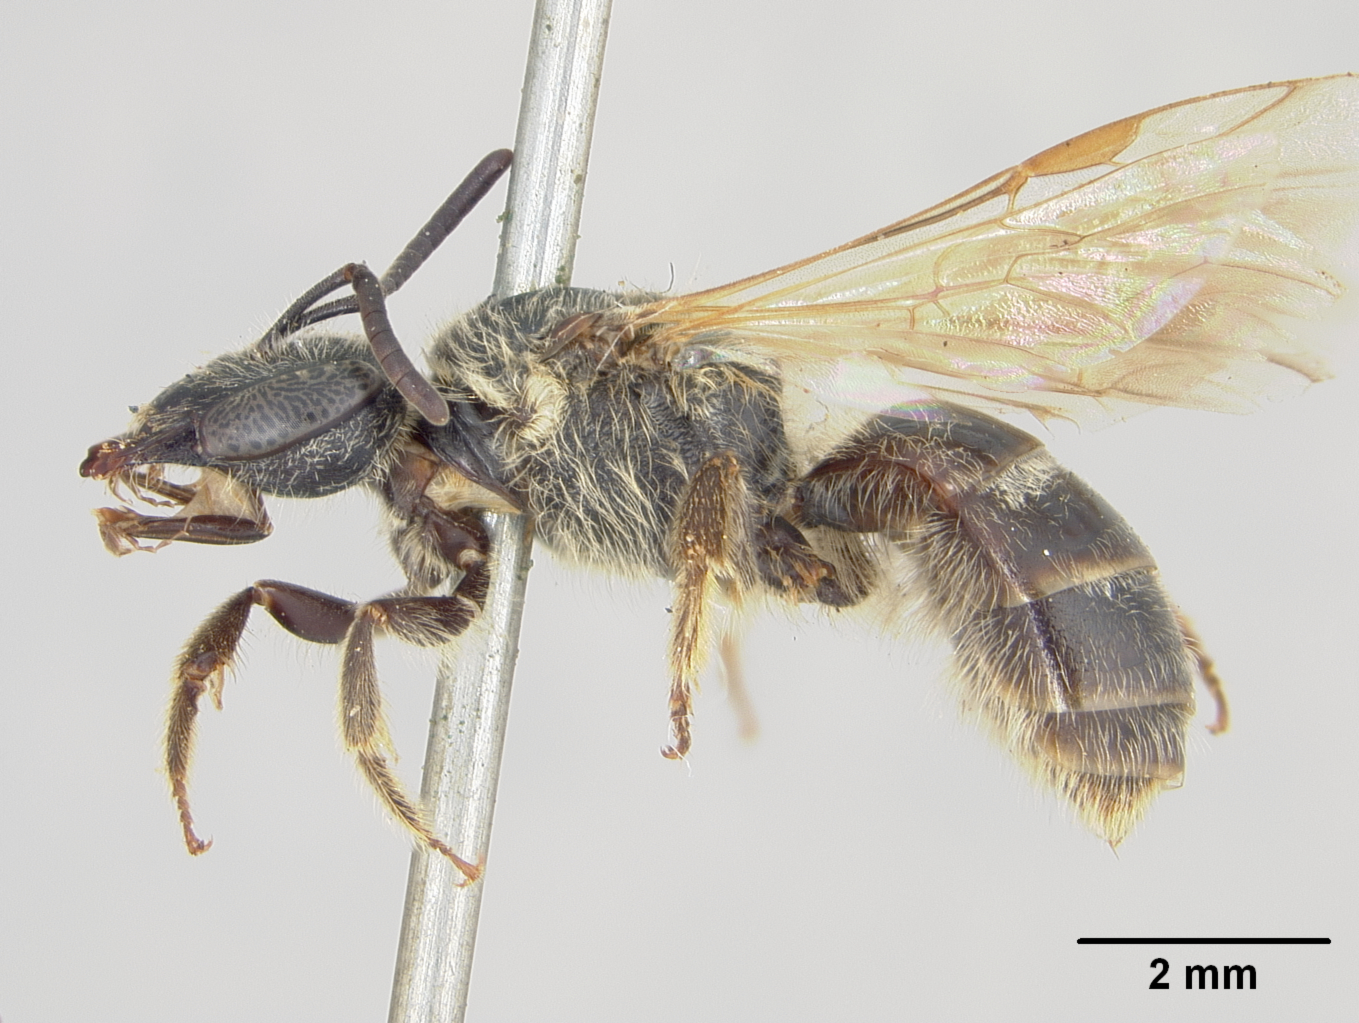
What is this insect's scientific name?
Halictus arcuatus
